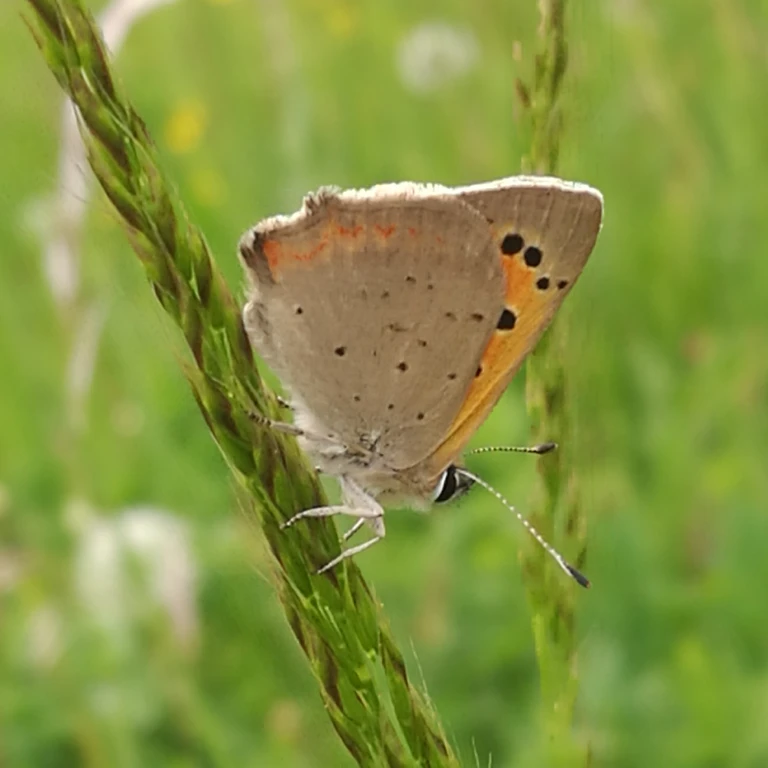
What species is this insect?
Lycaena phlaeas
